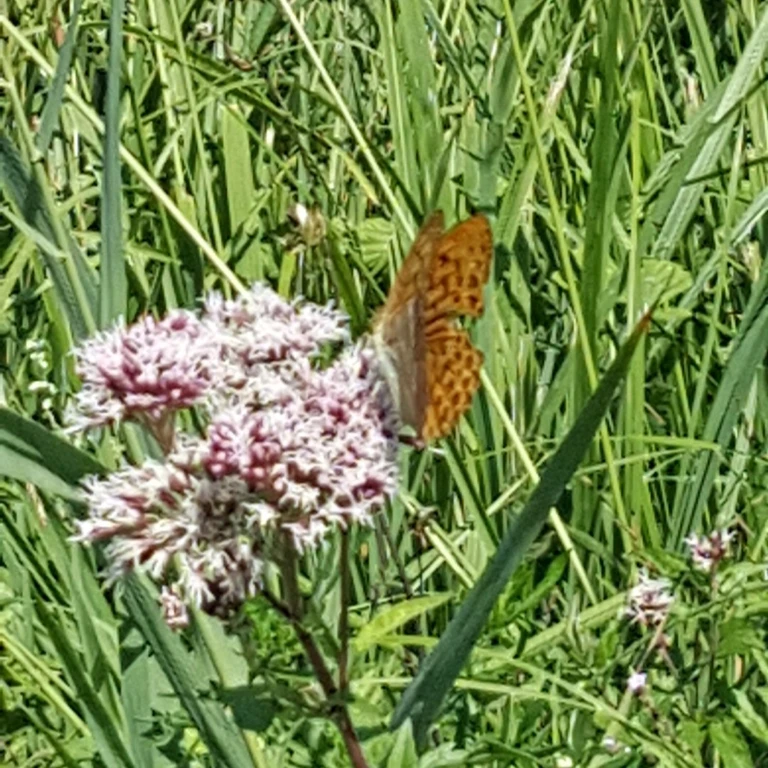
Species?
Argynnis paphia
